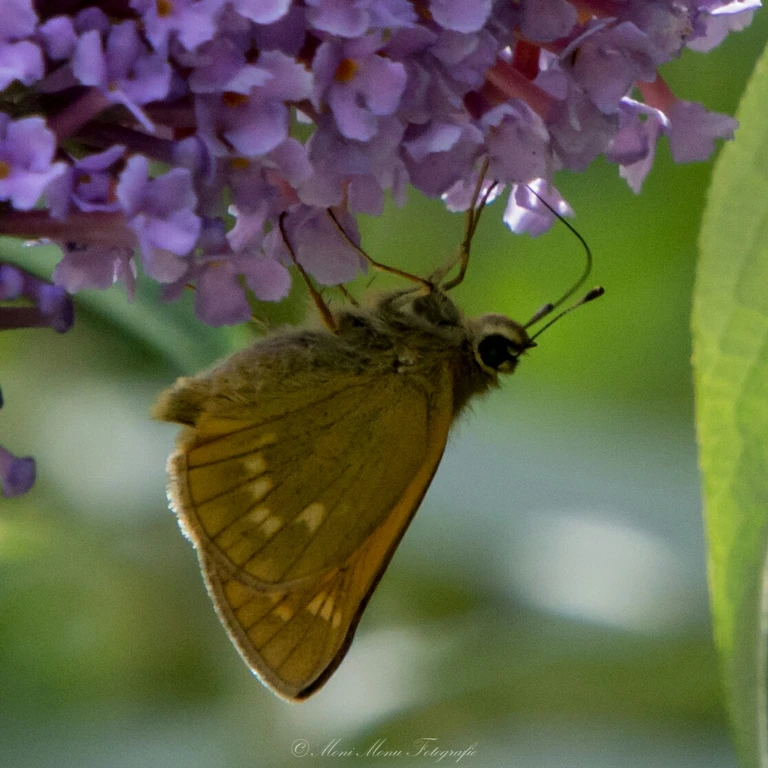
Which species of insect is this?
Ochlodes sylvanus (also Ochlodes venata)
